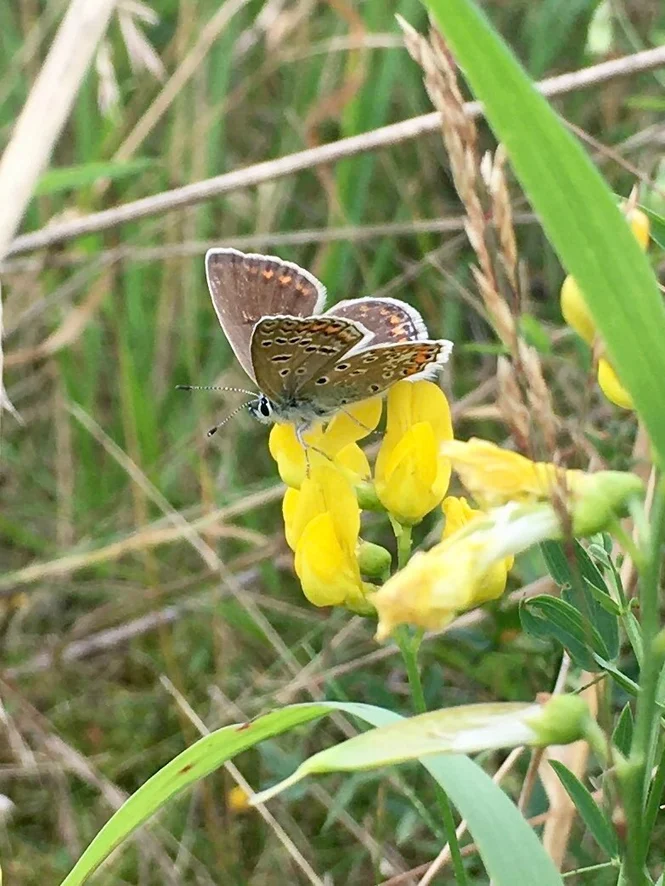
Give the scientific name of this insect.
Polyommatus icarus
